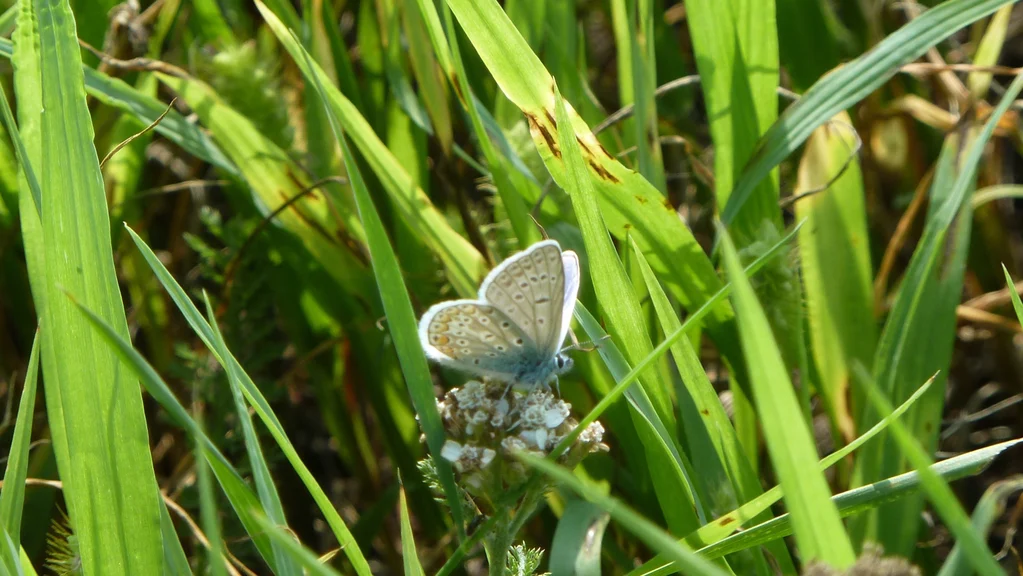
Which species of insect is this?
Polyommatus icarus
